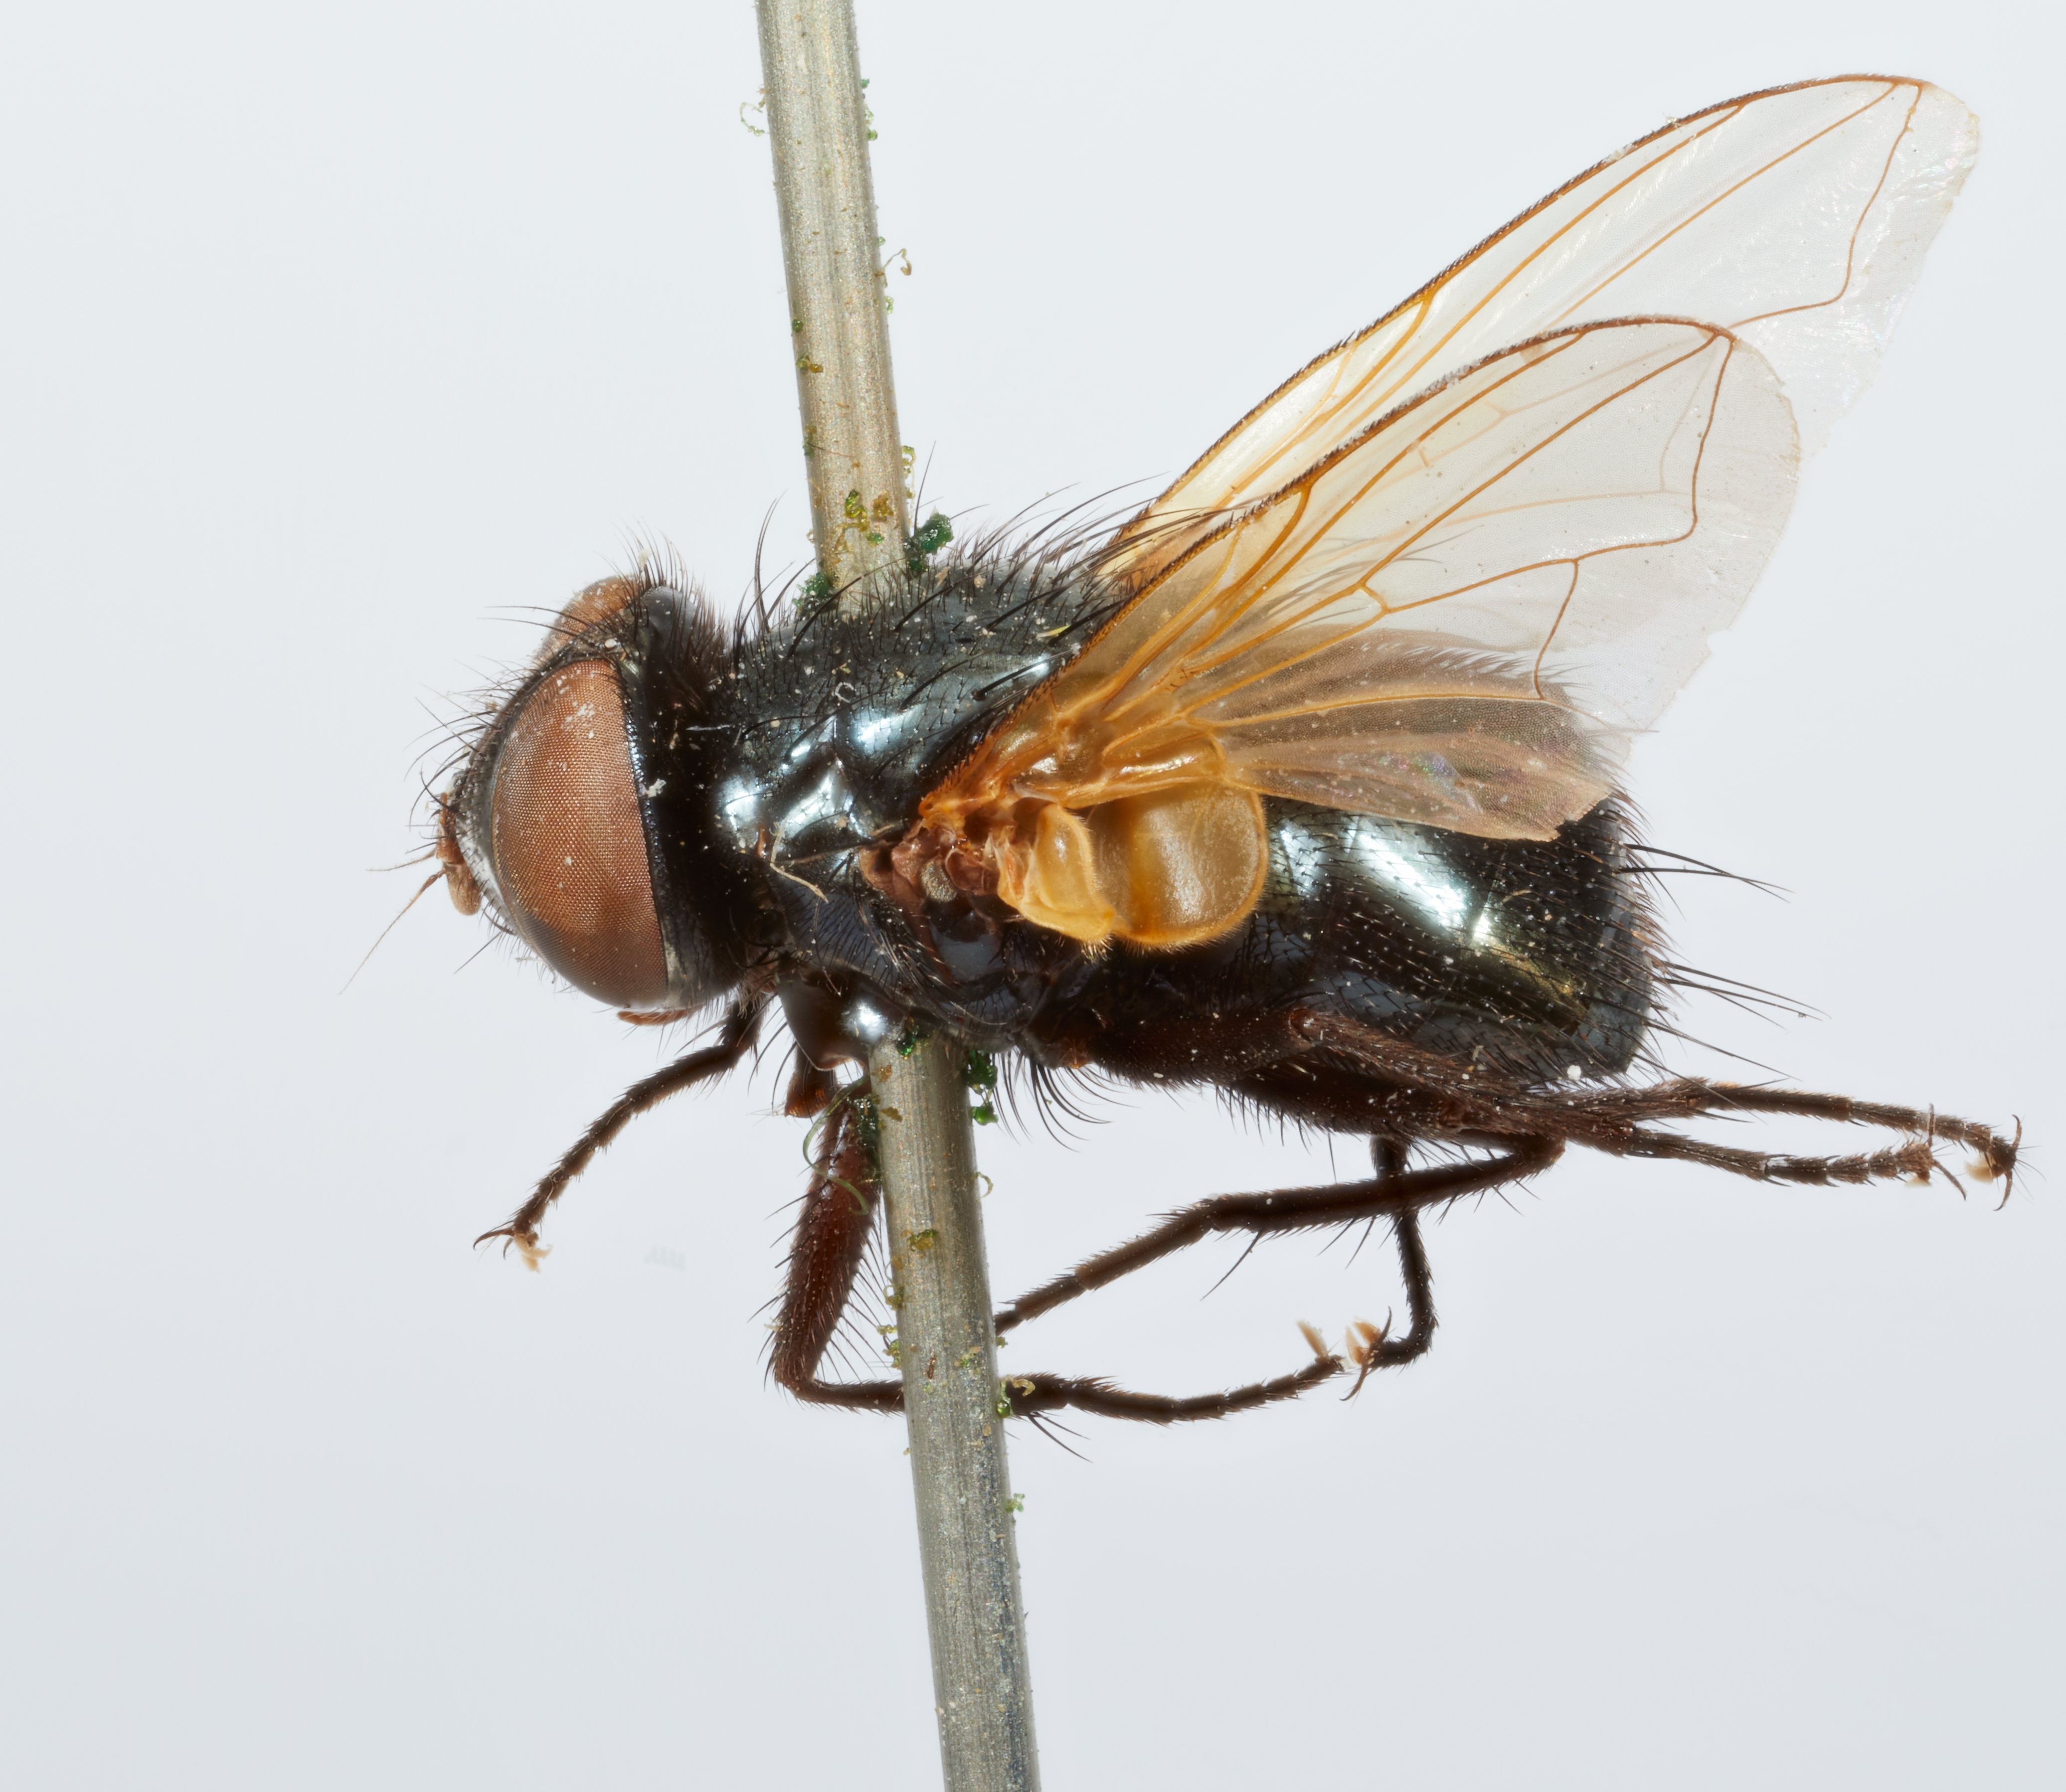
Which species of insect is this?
Myiophasia setigera
